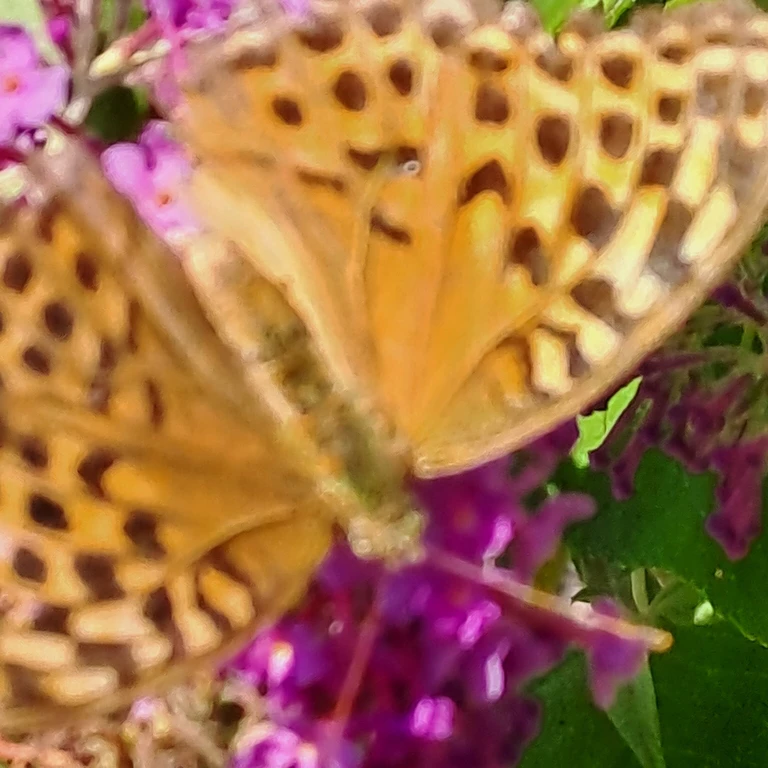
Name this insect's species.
Argynnis paphia
